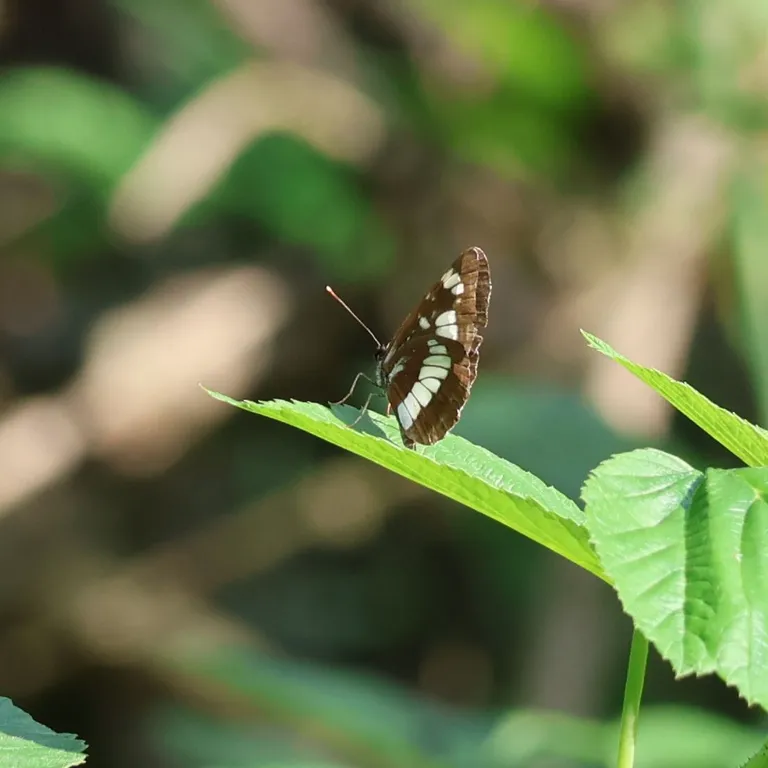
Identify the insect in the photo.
Neptis rivularis
